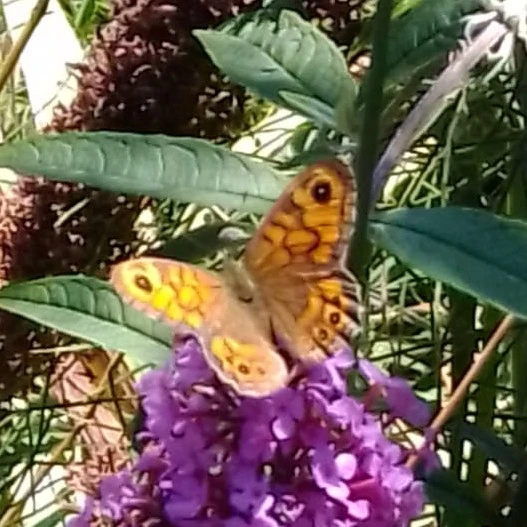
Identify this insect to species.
Lasiommata megera (also Pararge megera)
